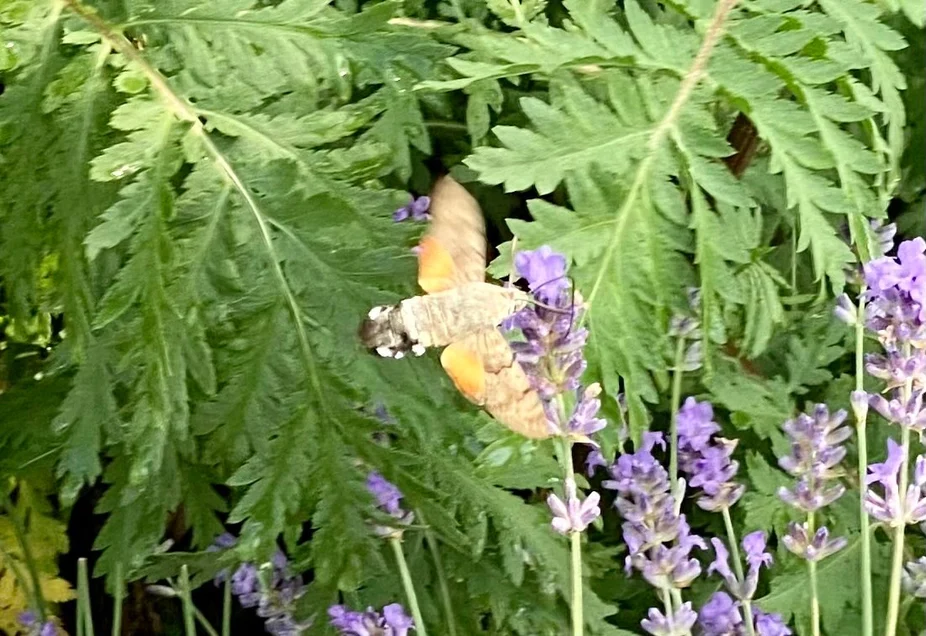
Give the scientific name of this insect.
Macroglossum stellatarum
